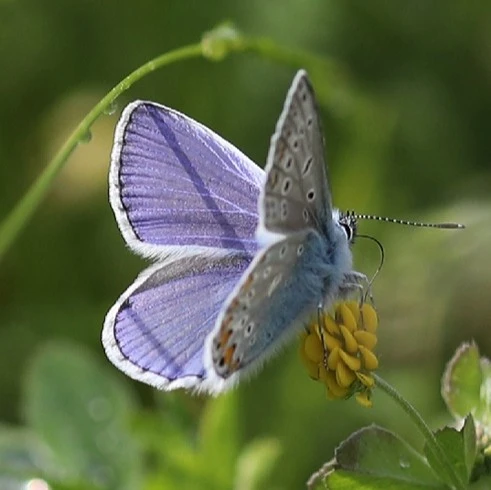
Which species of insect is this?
Polyommatus icarus
